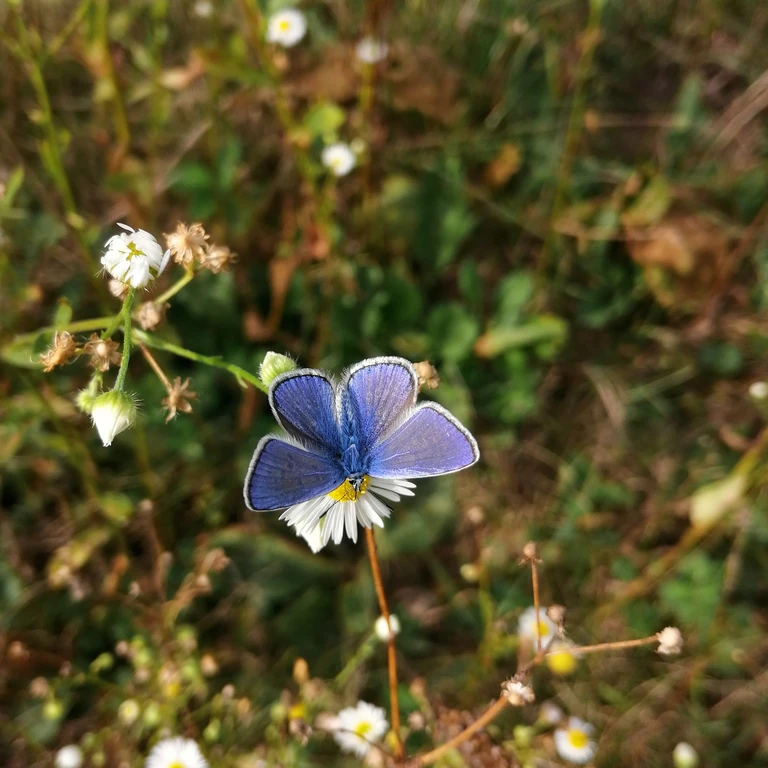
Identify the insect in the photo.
Polyommatus icarus
